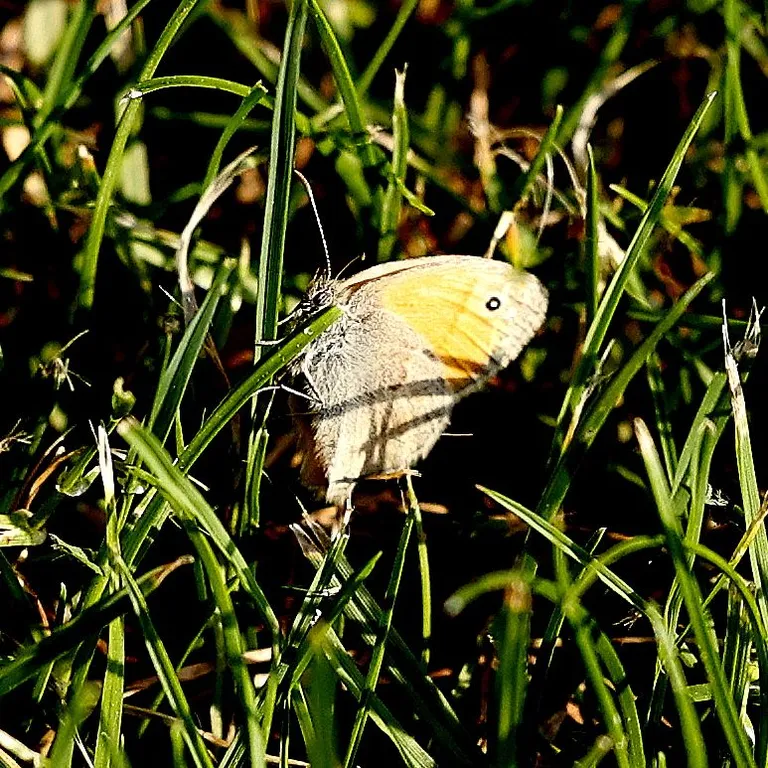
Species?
Coenonympha pamphilus
